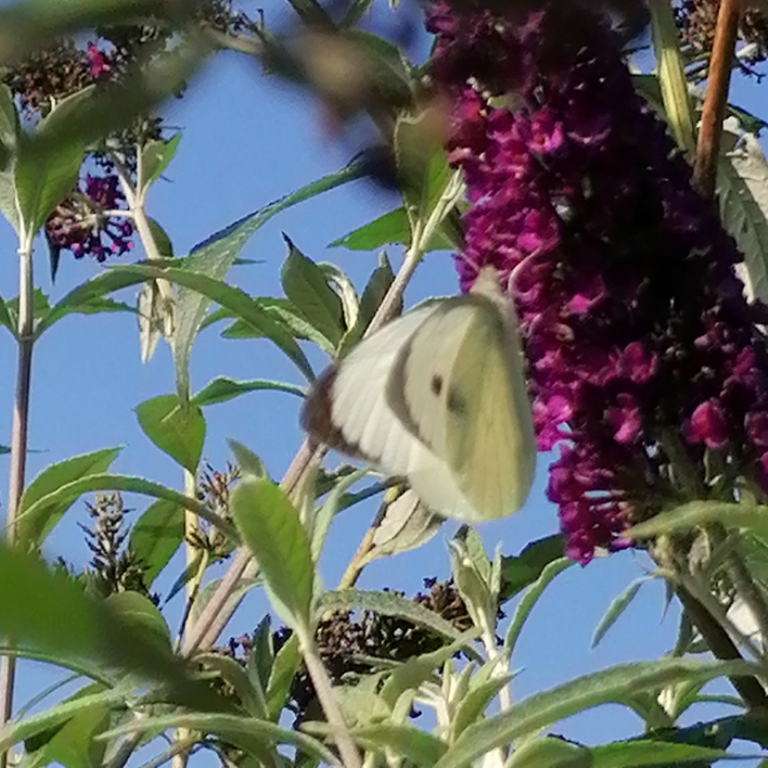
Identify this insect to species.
Pieris brassicae
